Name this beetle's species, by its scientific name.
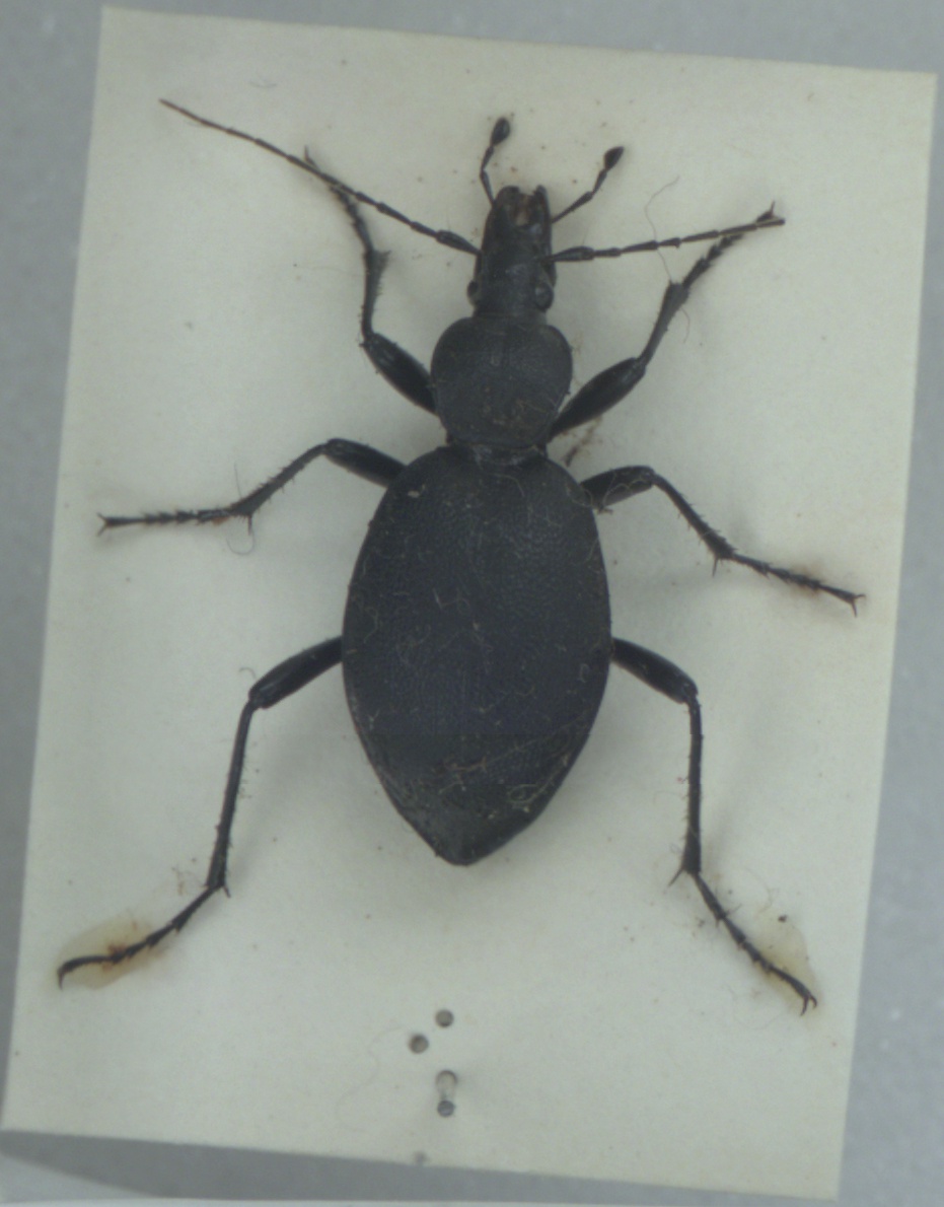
Cychrus caraboides
